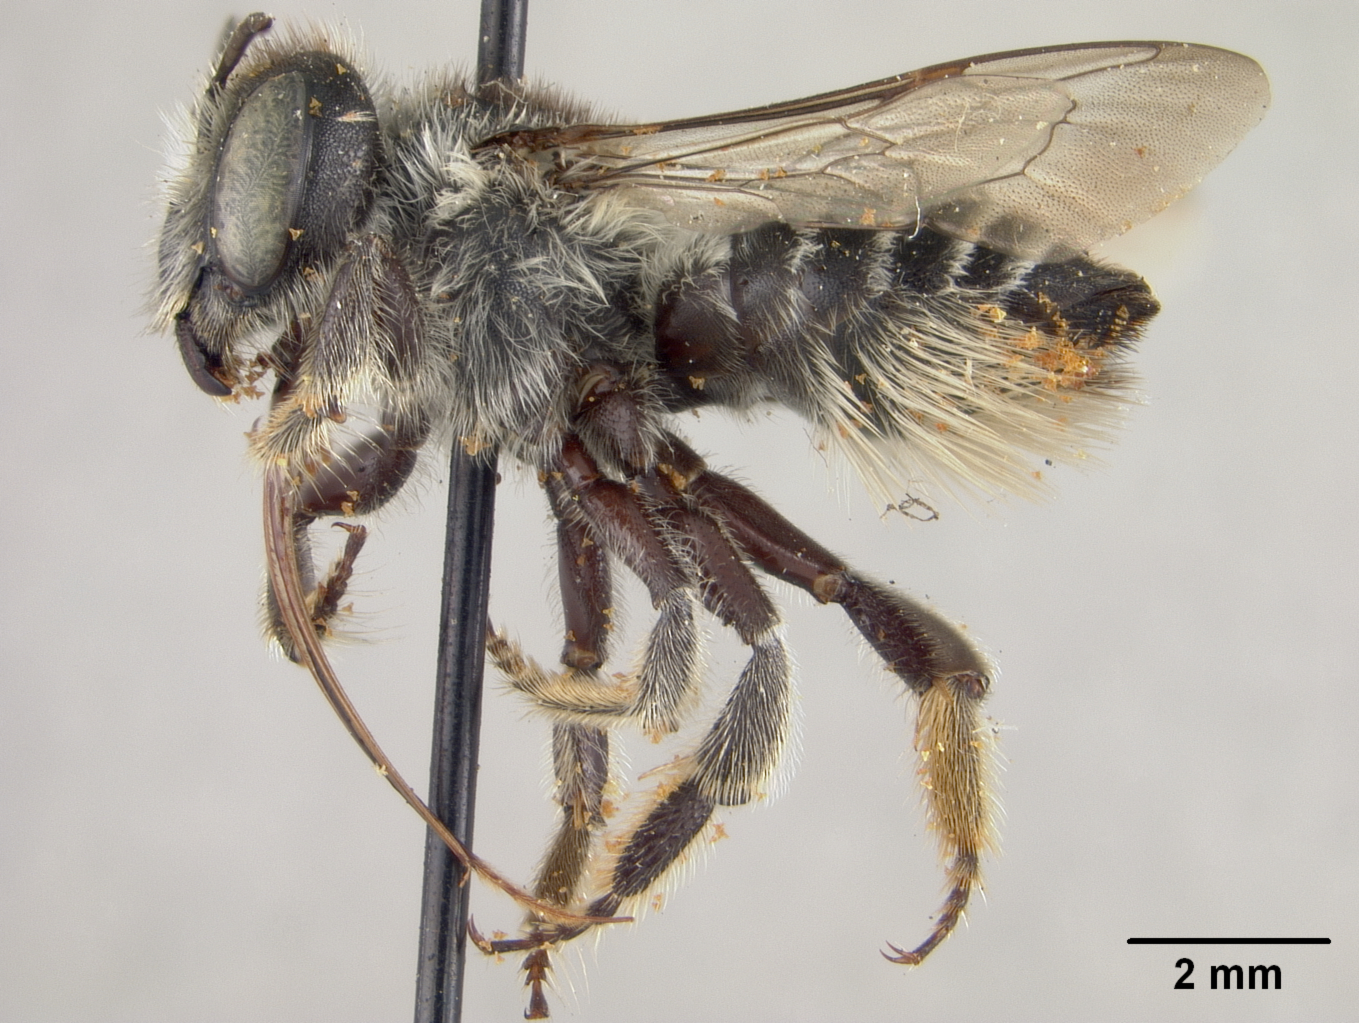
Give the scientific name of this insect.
Megachiloides oenotherae
